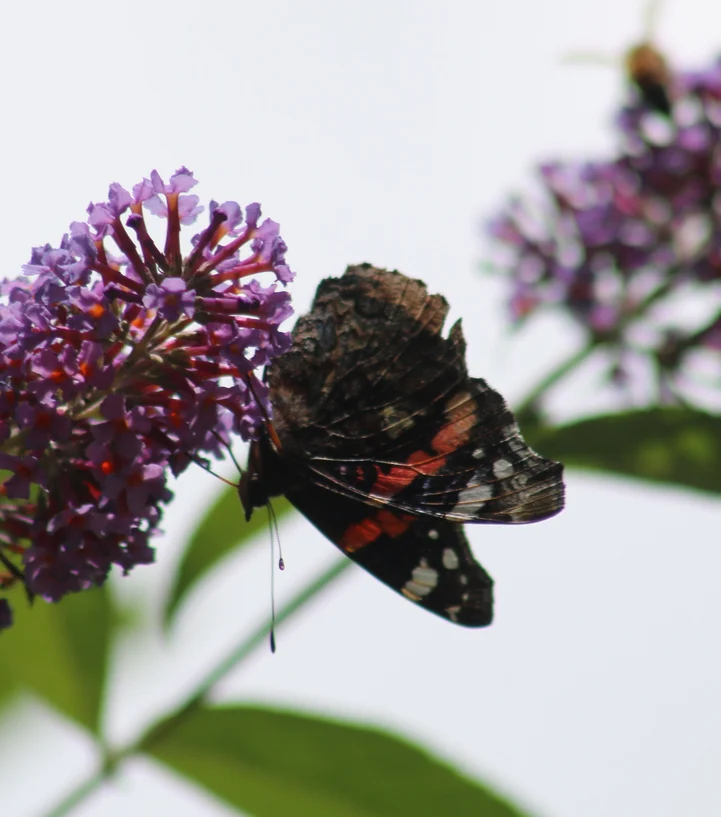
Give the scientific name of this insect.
Vanessa atalanta
